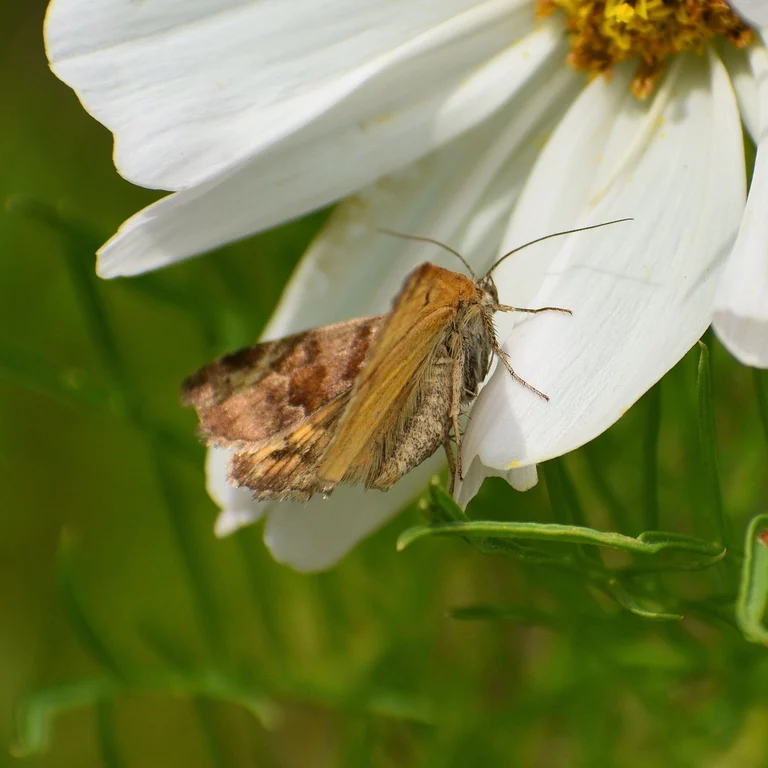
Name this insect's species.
Euclidia glyphica
